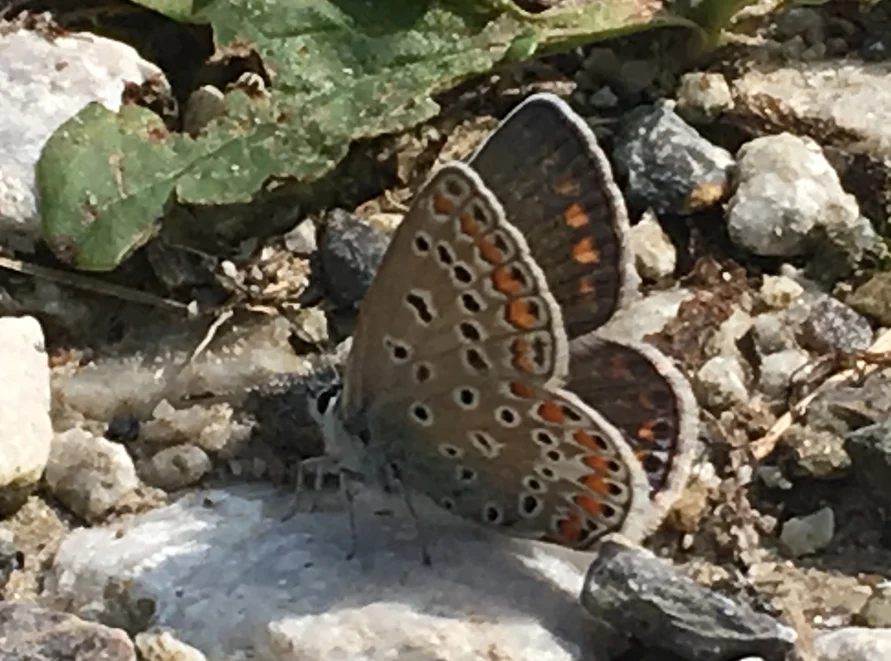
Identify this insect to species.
Polyommatus icarus
